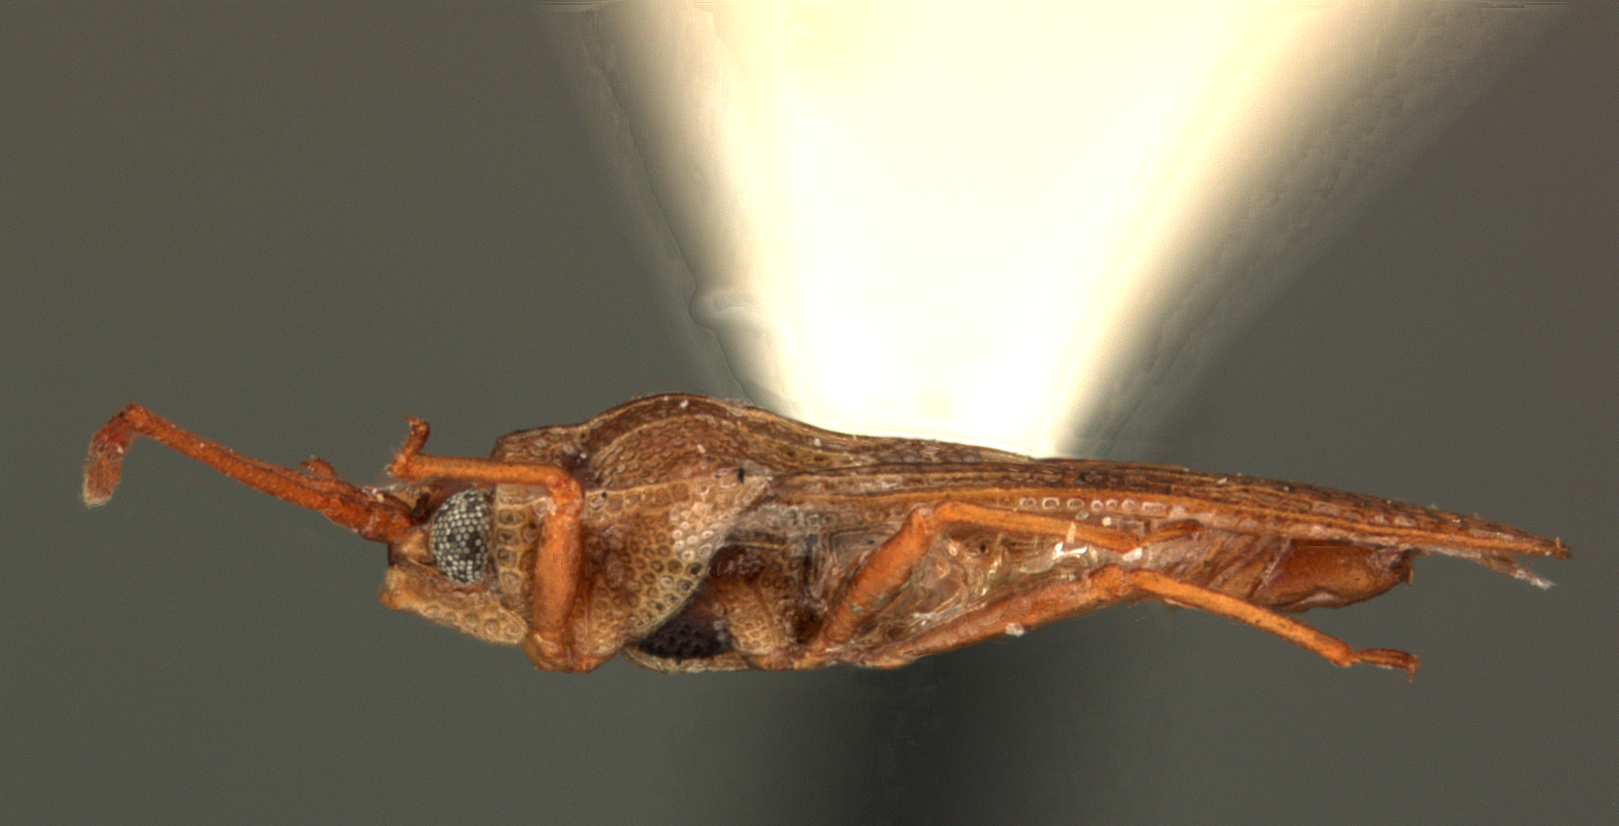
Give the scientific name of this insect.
Physatocheila objicis
